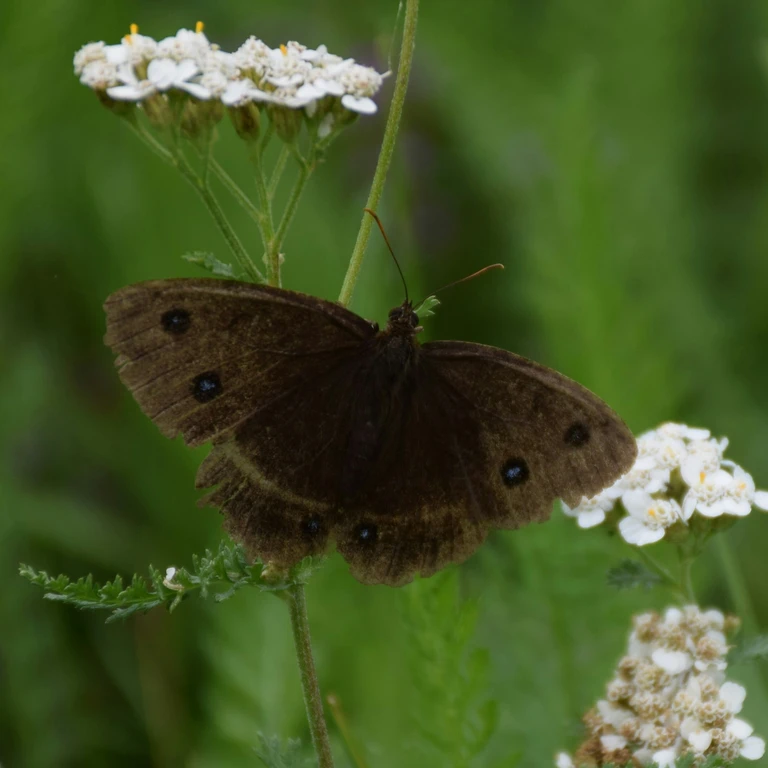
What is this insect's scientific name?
Minois dryas
